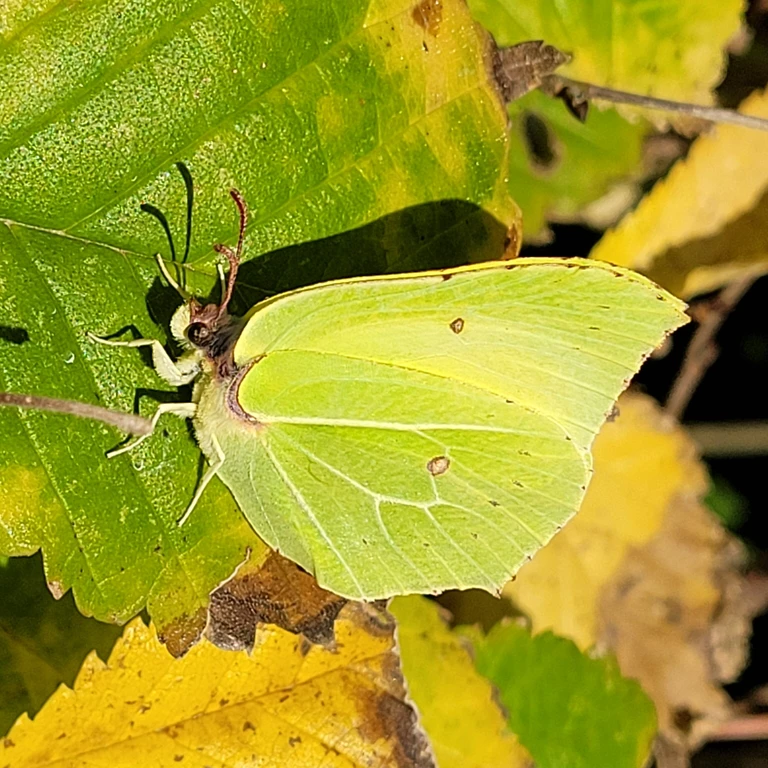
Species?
Gonepteryx rhamni
